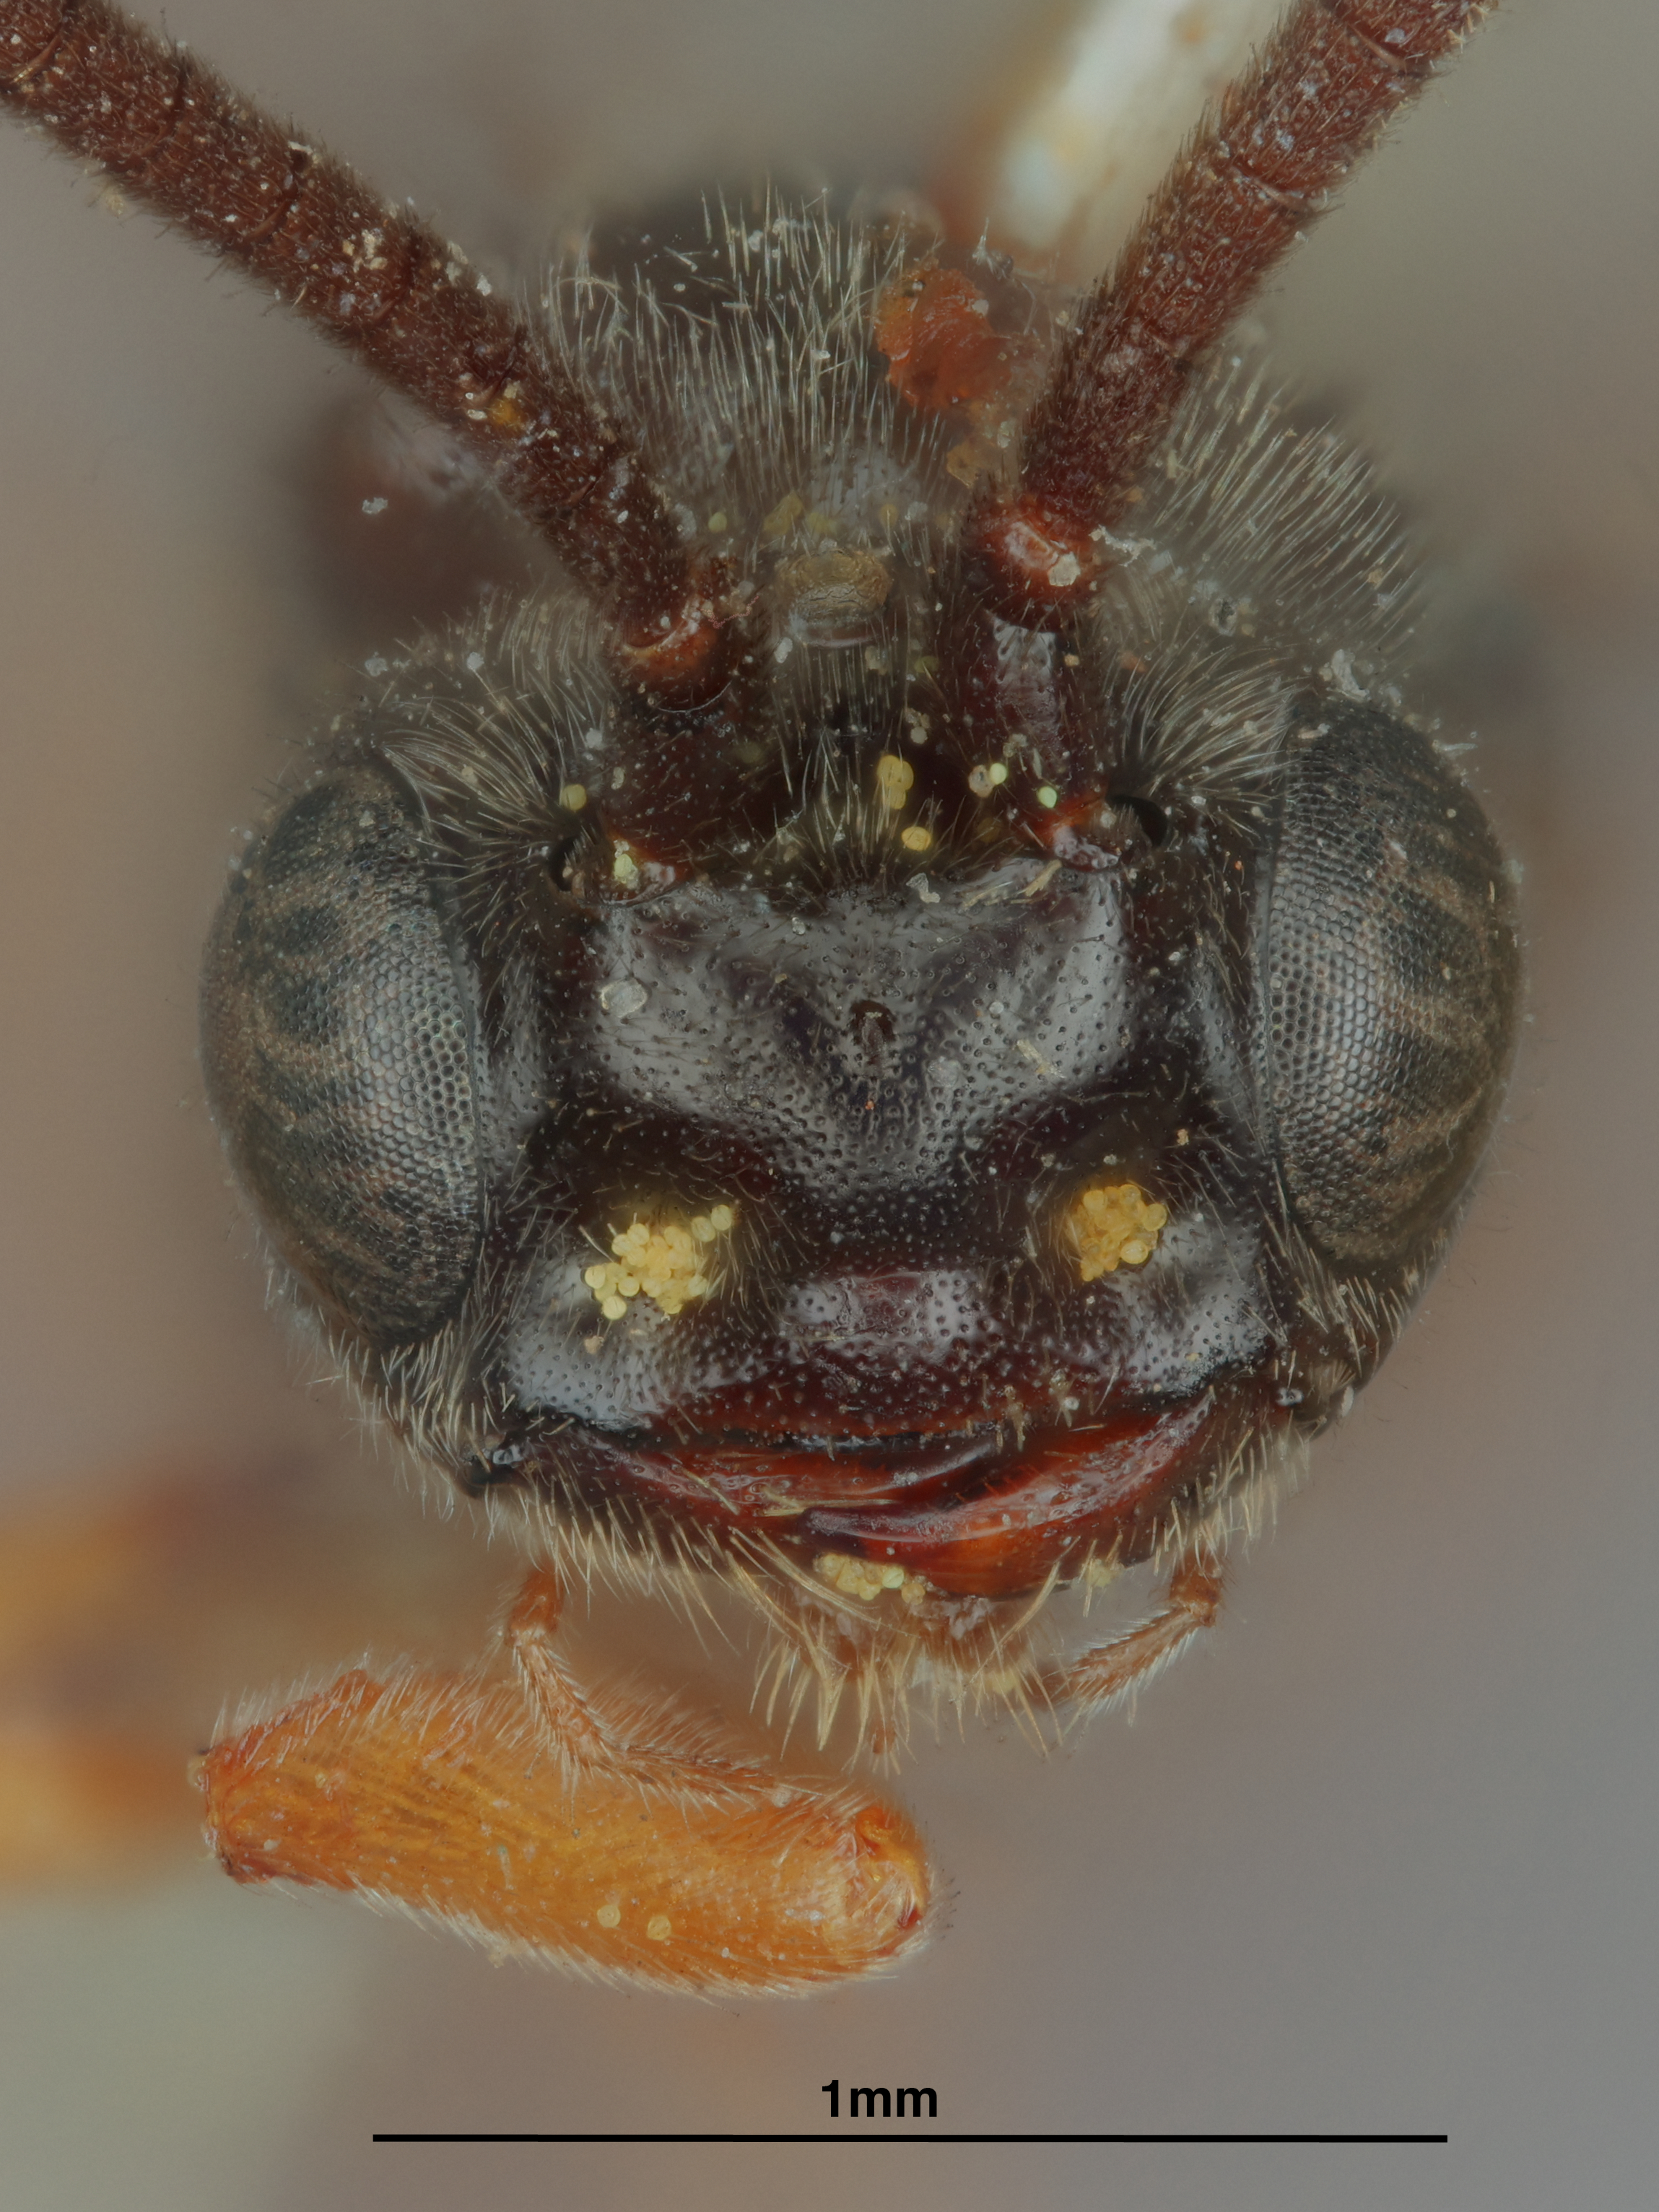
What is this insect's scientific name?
Ichneutes abdominalis
